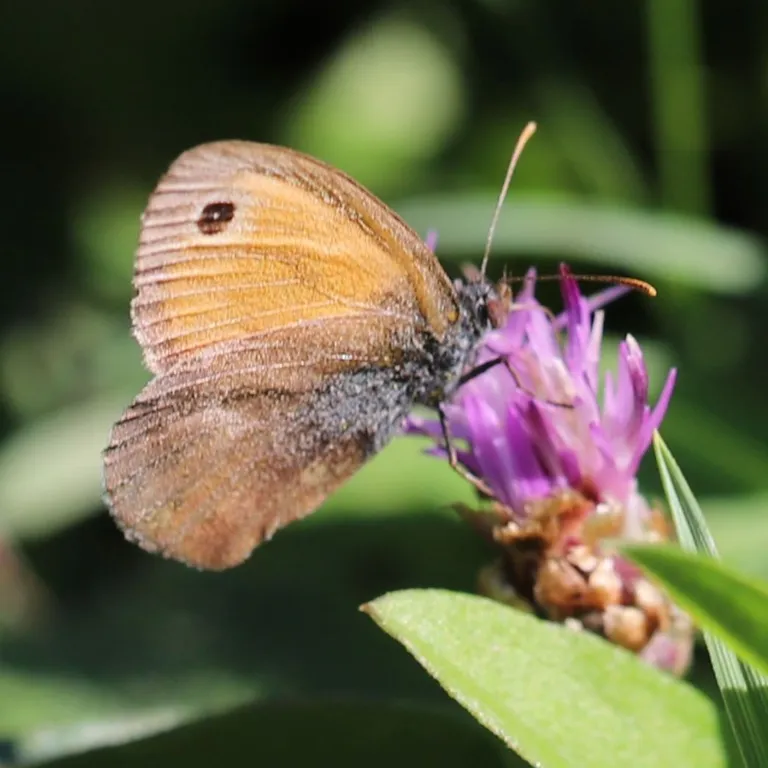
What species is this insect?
Coenonympha pamphilus
